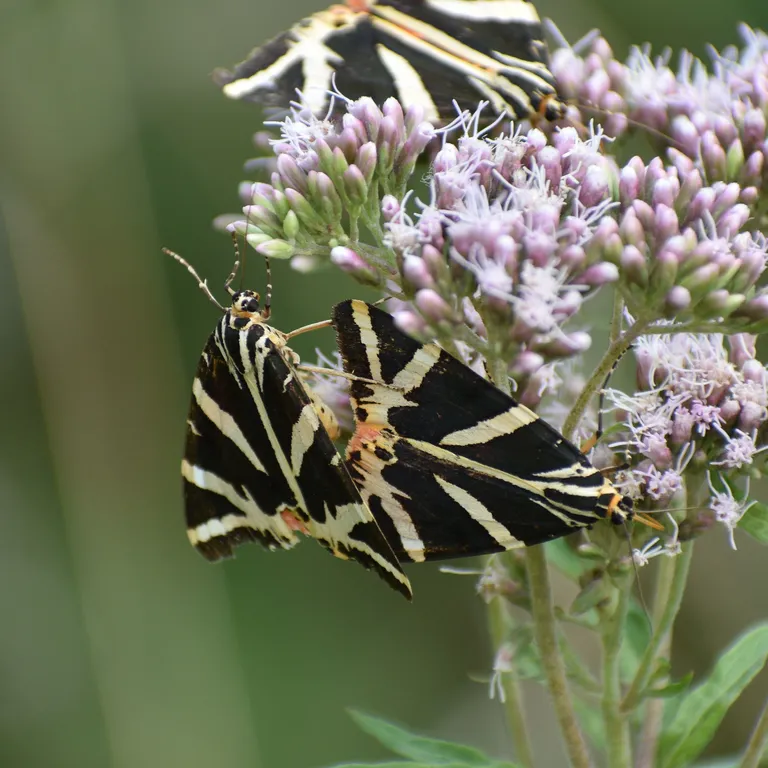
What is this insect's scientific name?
Euplagia quadripunctaria
